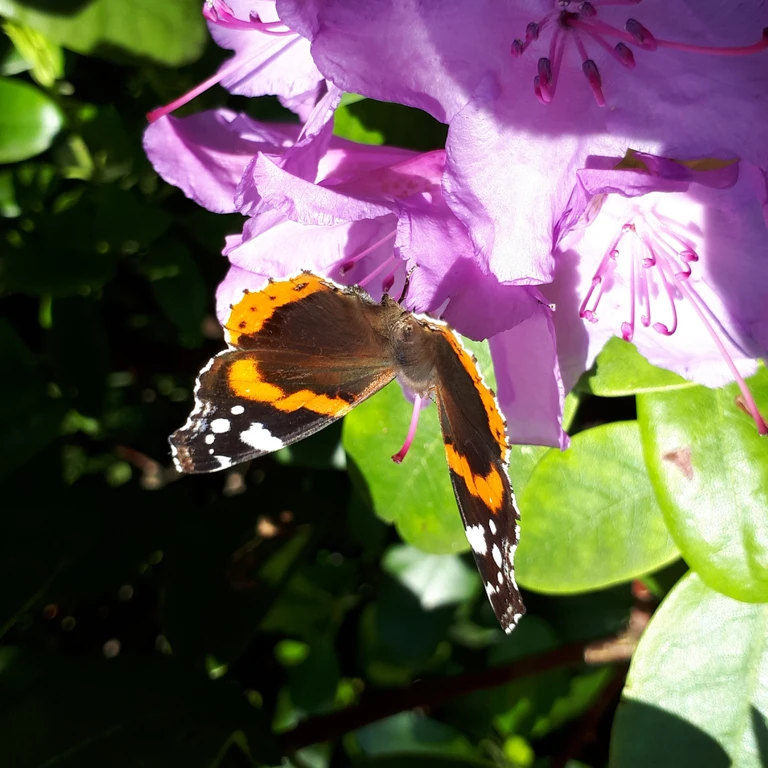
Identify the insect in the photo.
Vanessa atalanta
